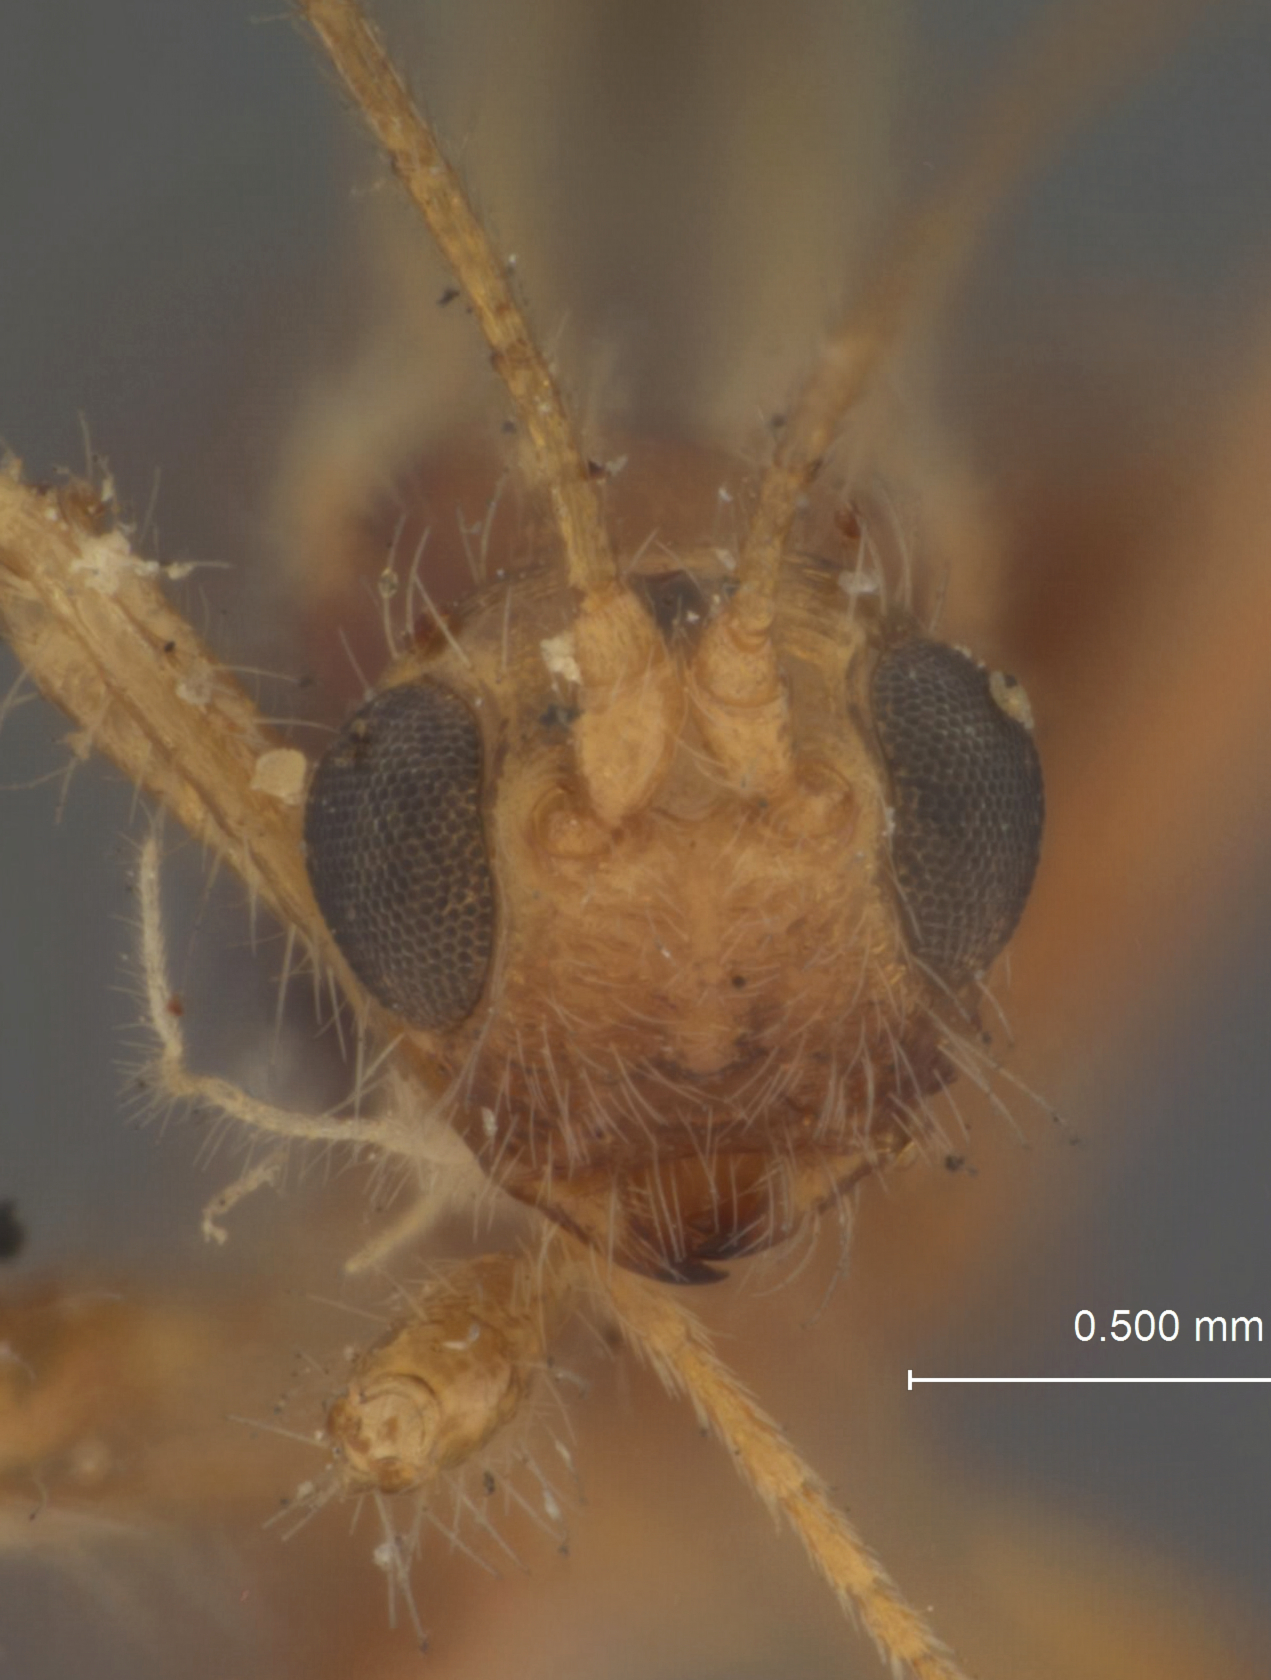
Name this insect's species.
Spathius isocrates
